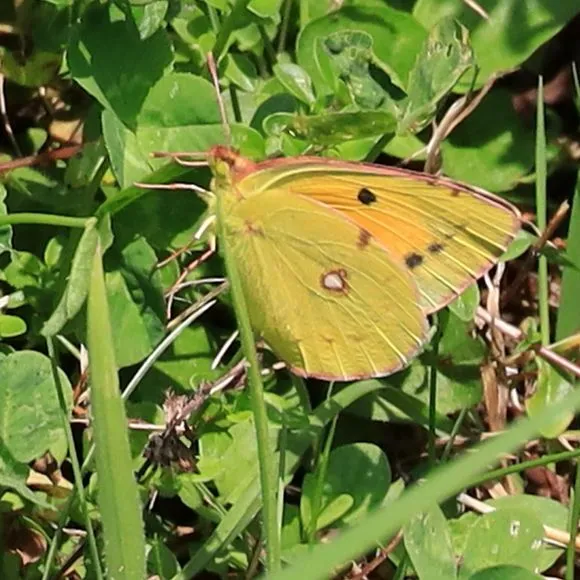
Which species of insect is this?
Colias croceus
